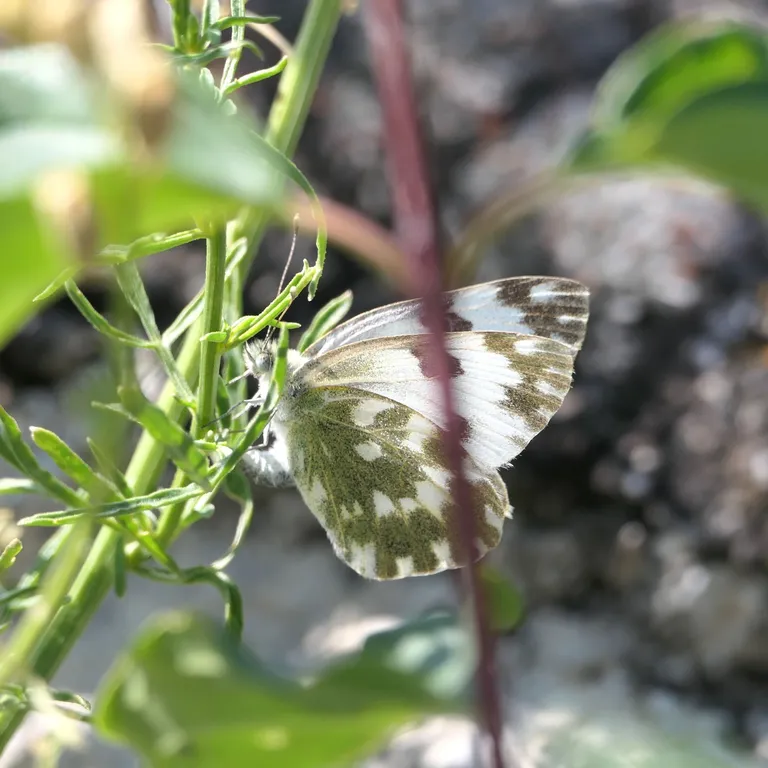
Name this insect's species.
Pontia edusa
